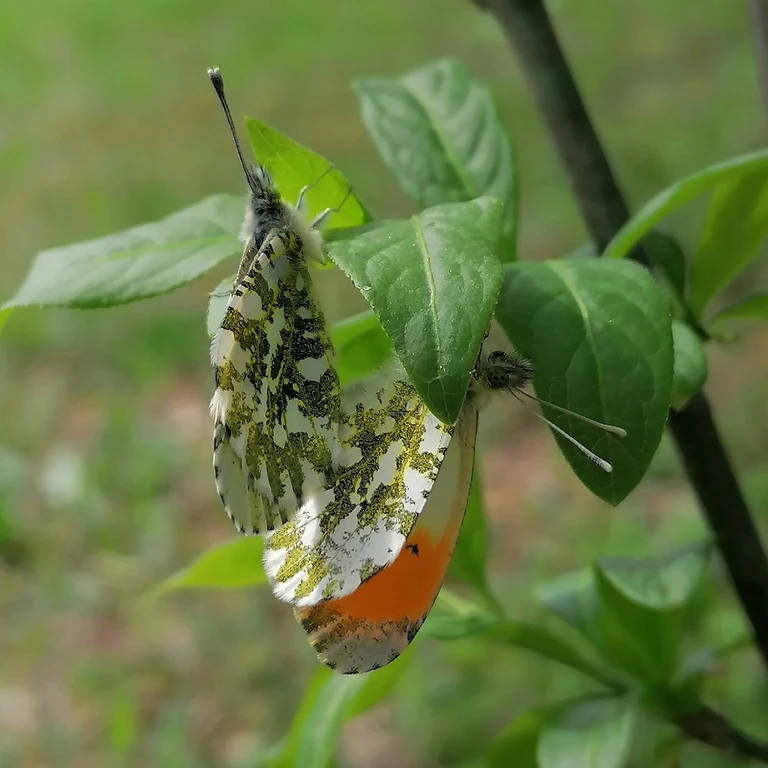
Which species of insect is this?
Anthocharis cardamines
